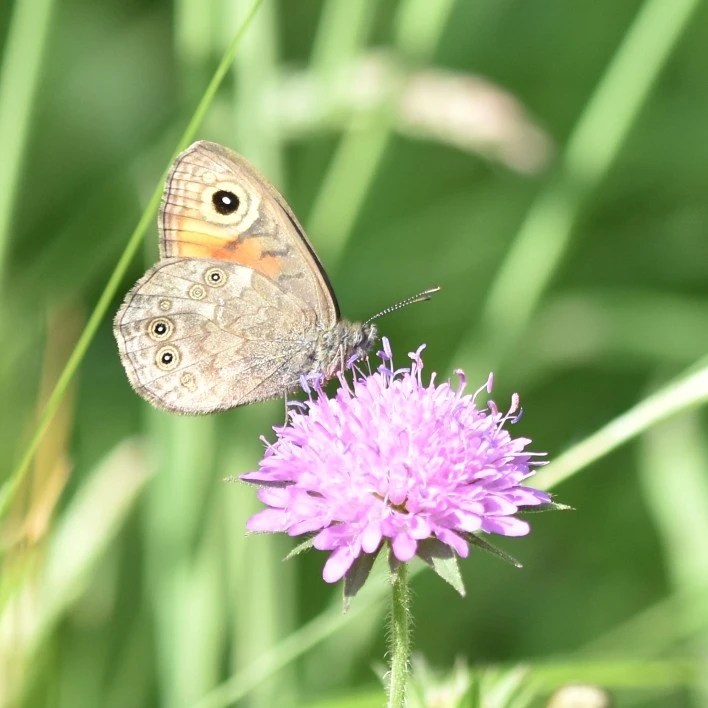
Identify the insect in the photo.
Lasiommata maera (also Pararge maera)
